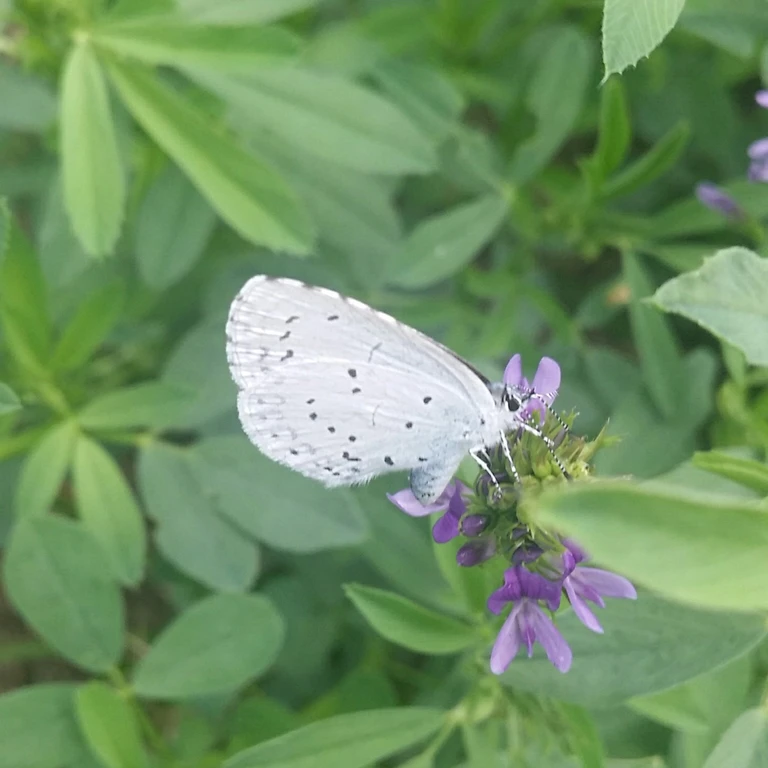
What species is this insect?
Celastrina argiolus
